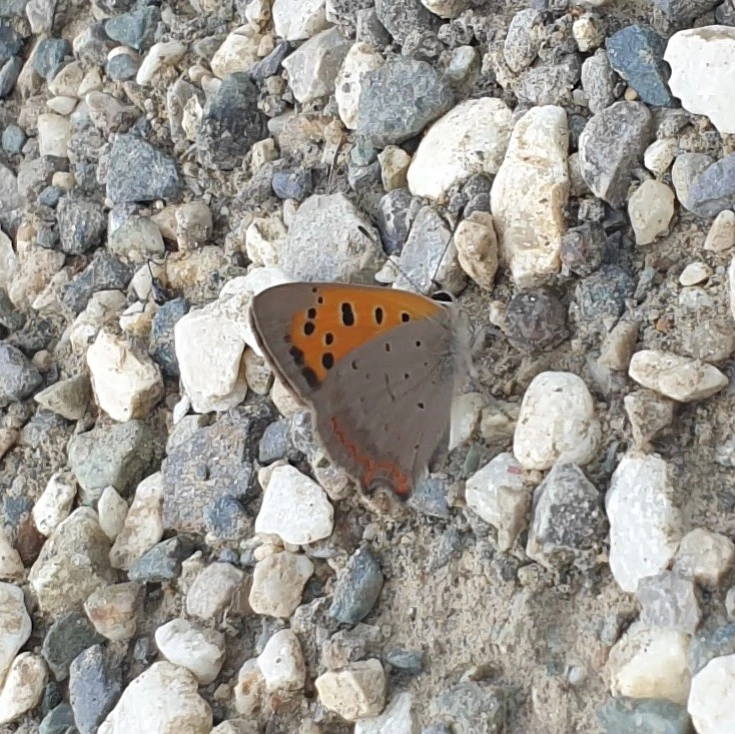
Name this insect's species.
Lycaena phlaeas
